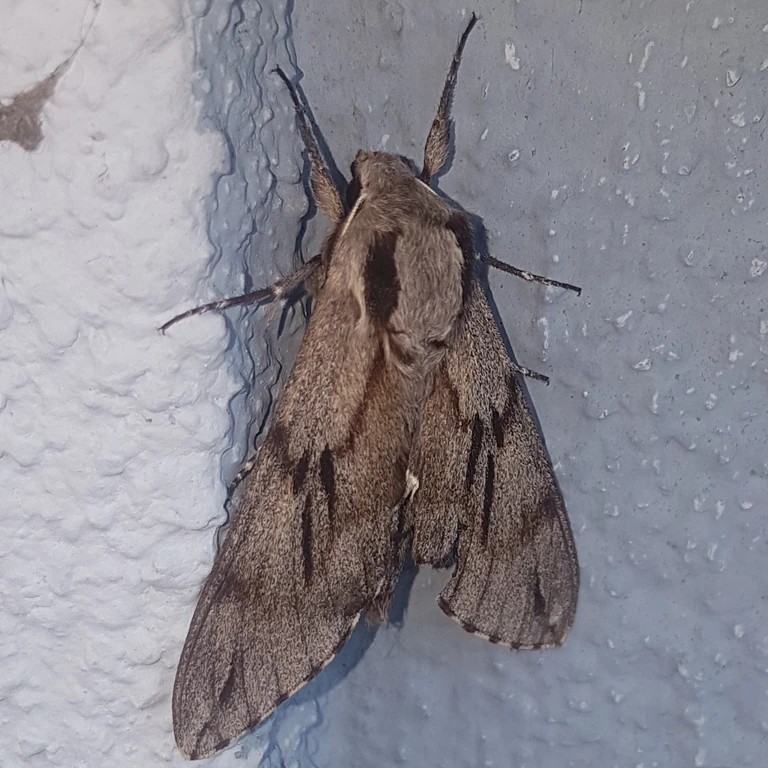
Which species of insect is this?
Sphinx pinastri
